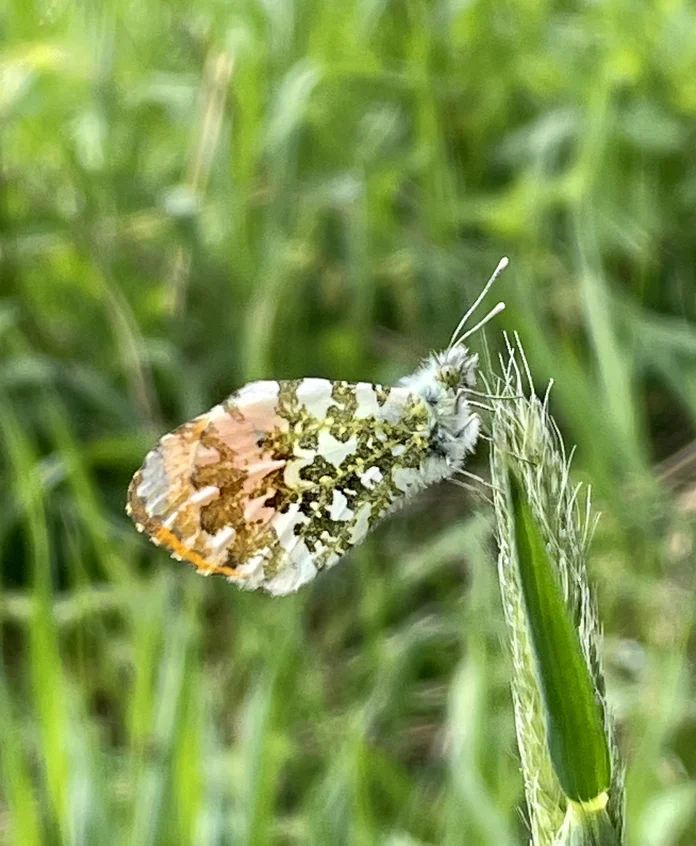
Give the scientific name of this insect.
Anthocharis cardamines
